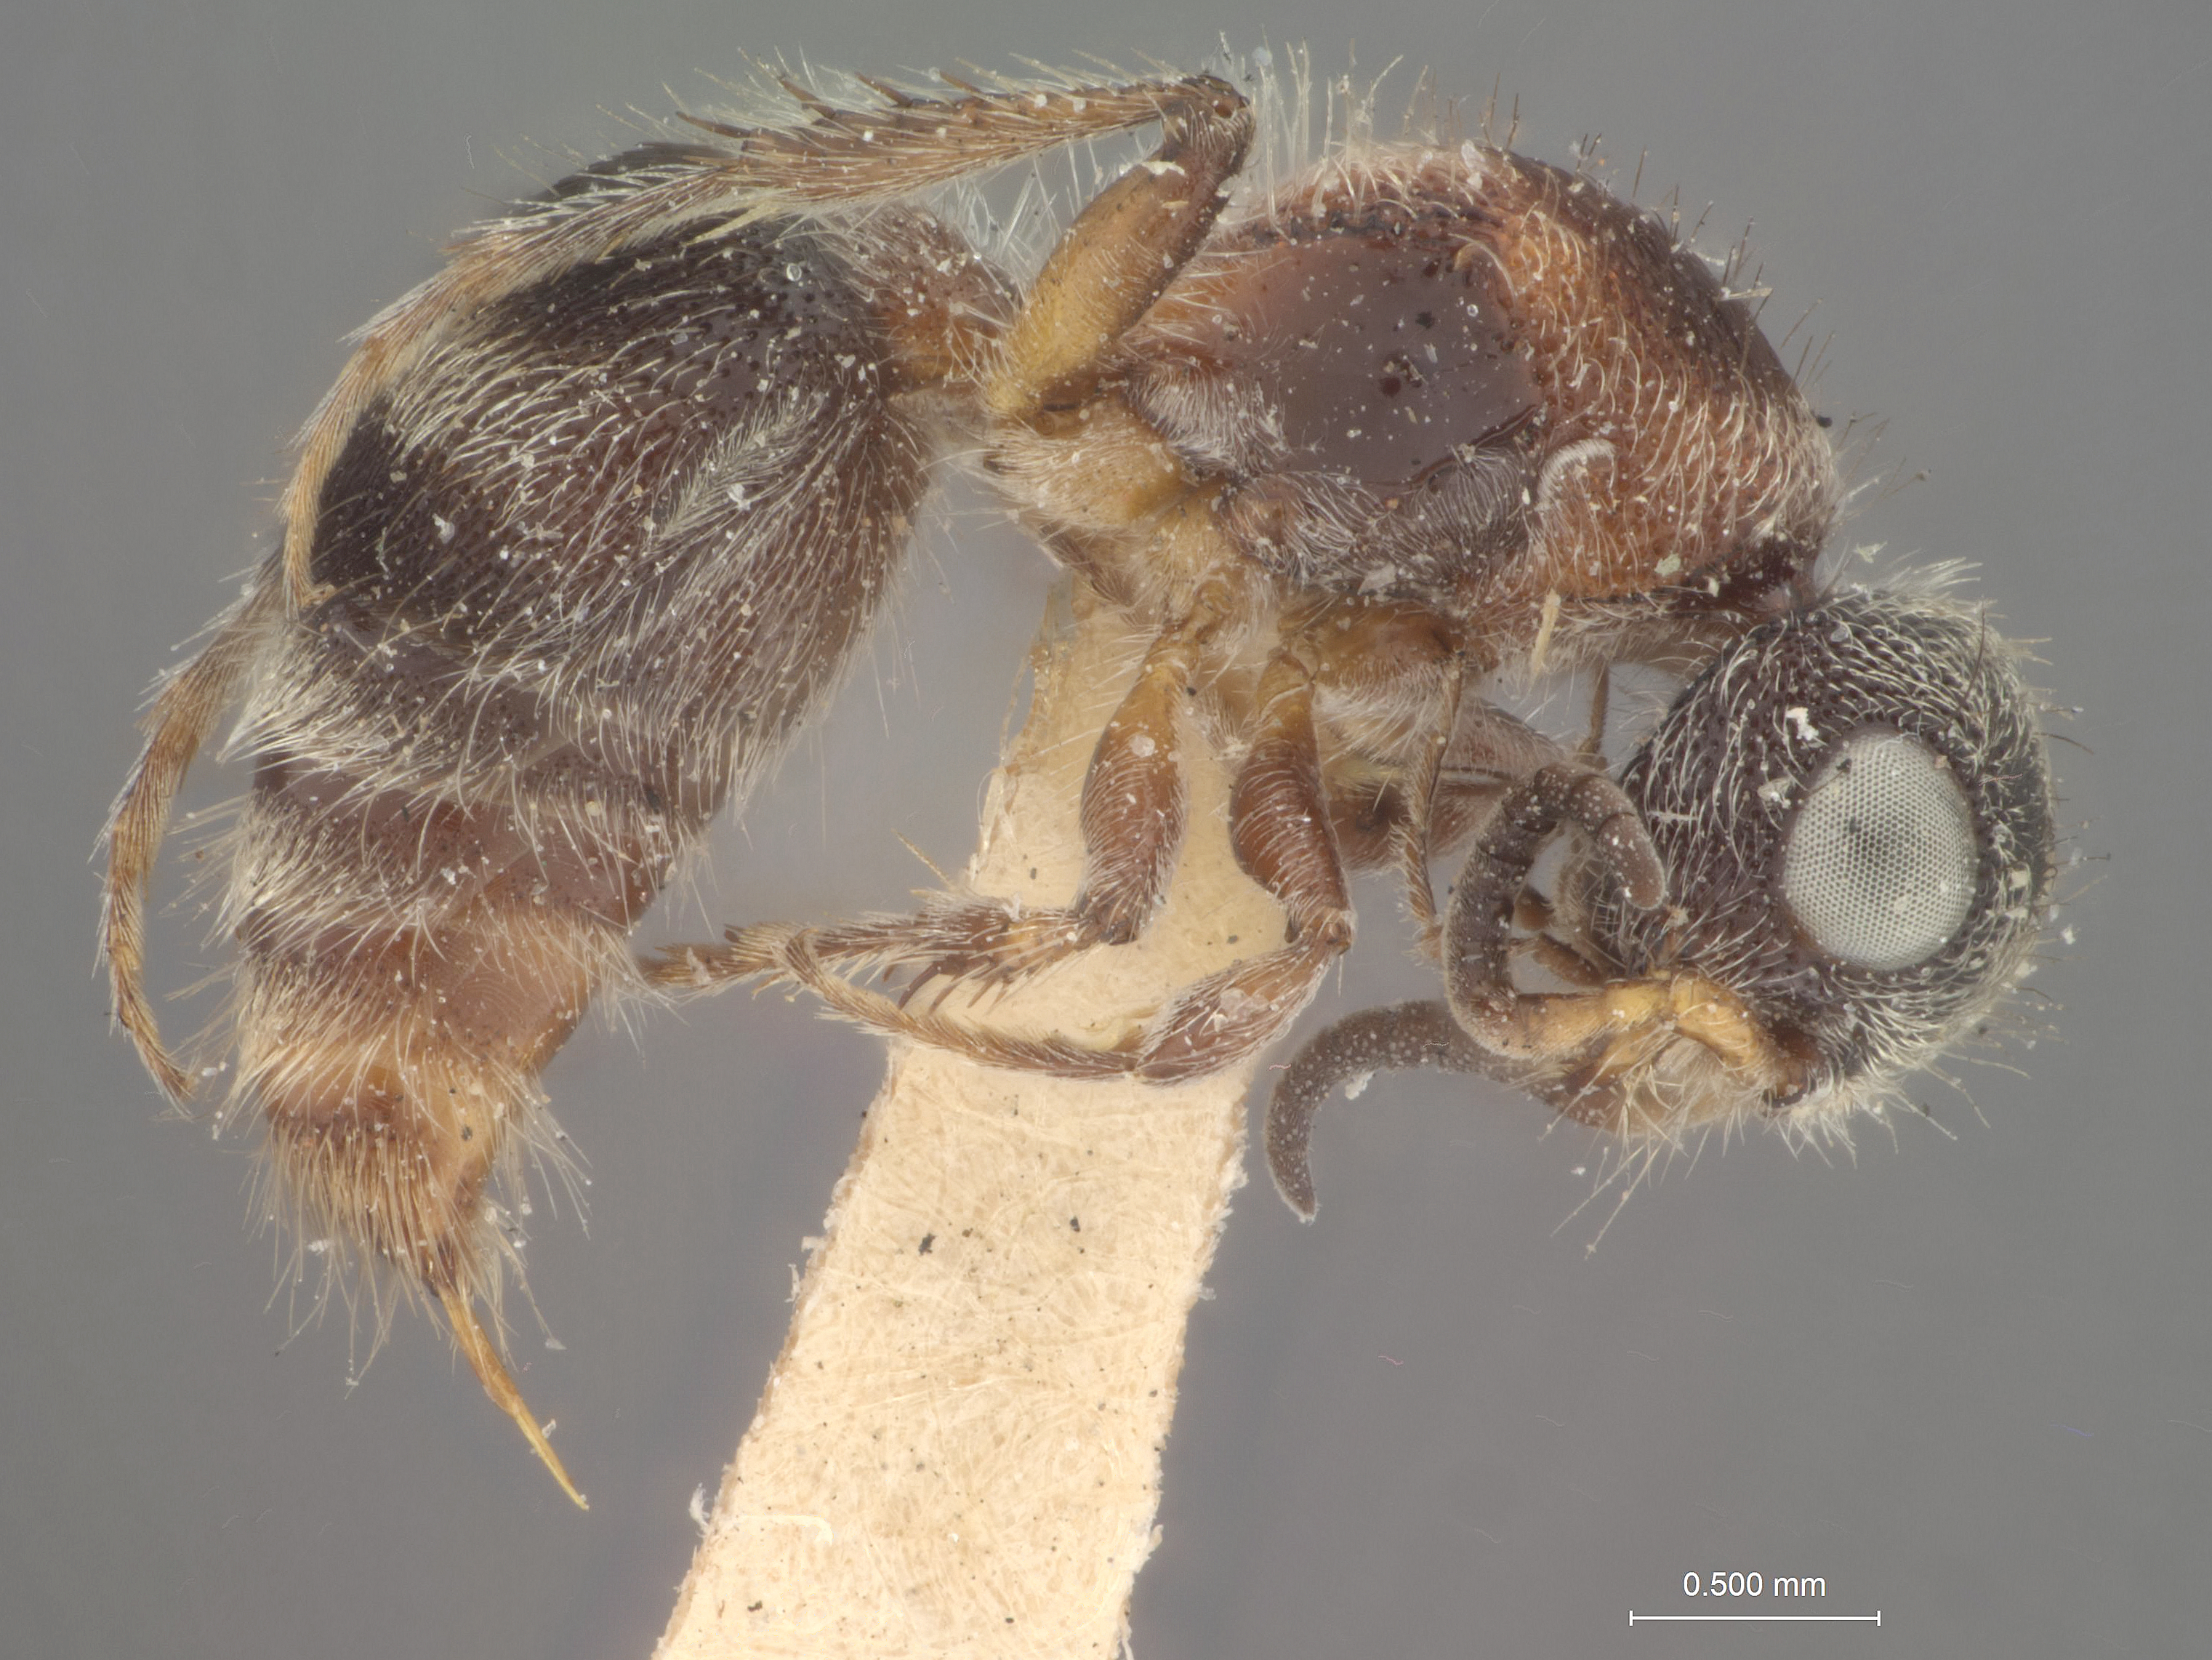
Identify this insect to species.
Darditilla bachmanni
